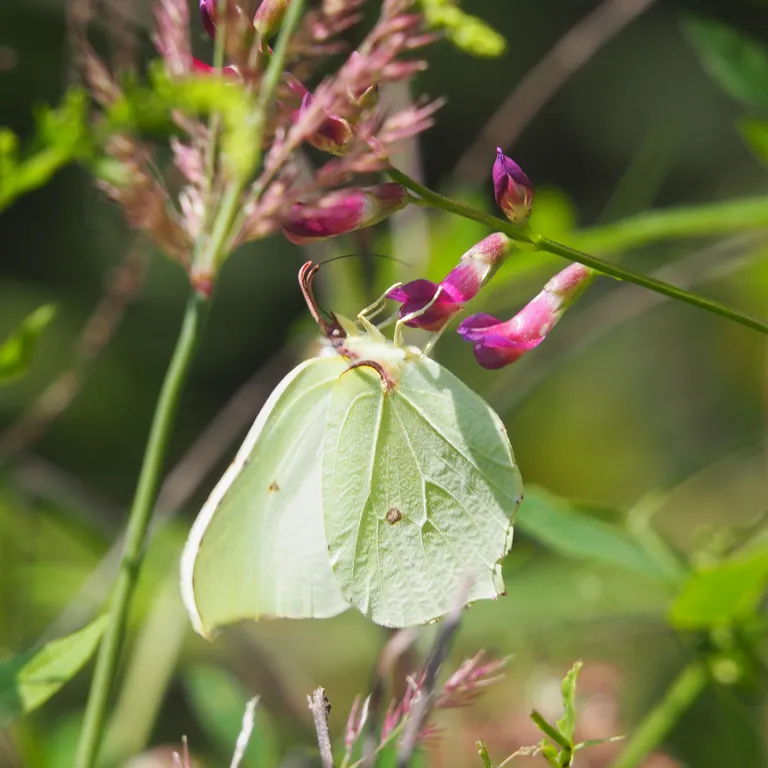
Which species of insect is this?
Gonepteryx rhamni
